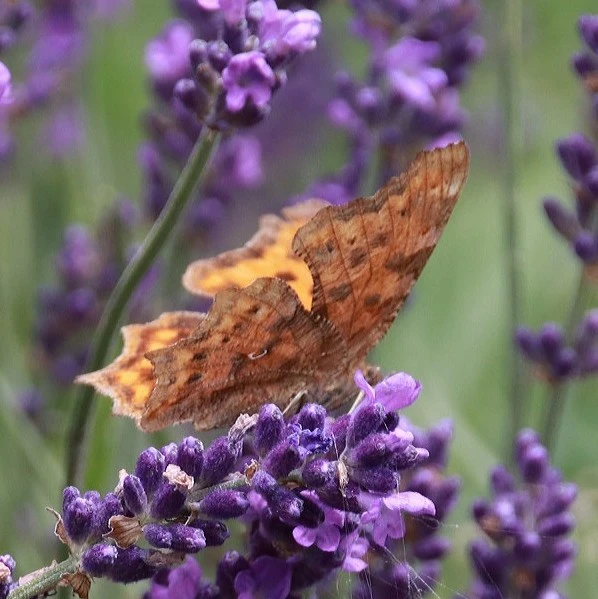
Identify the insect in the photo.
Polygonia c-album
